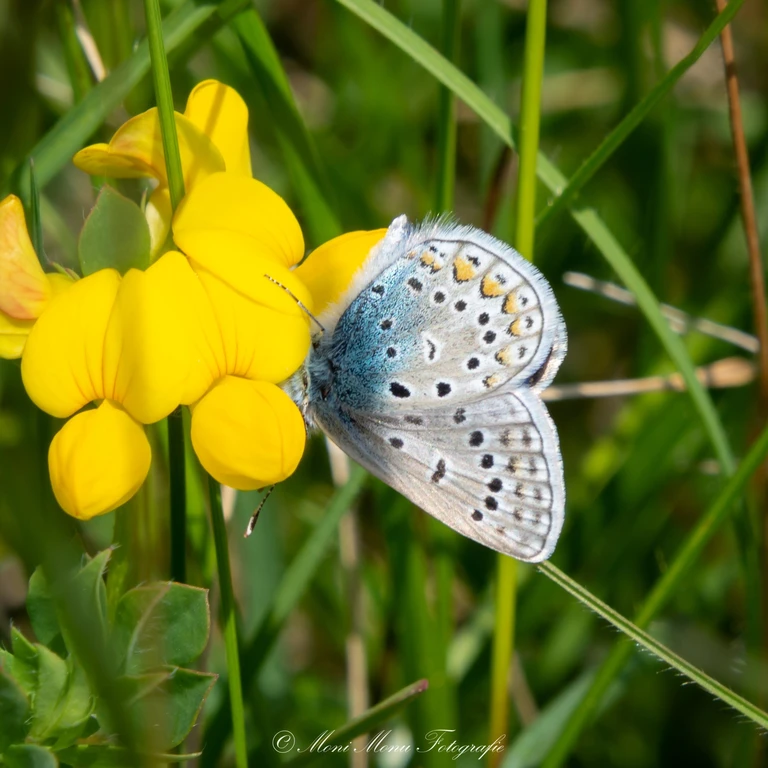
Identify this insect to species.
Polyommatus icarus
